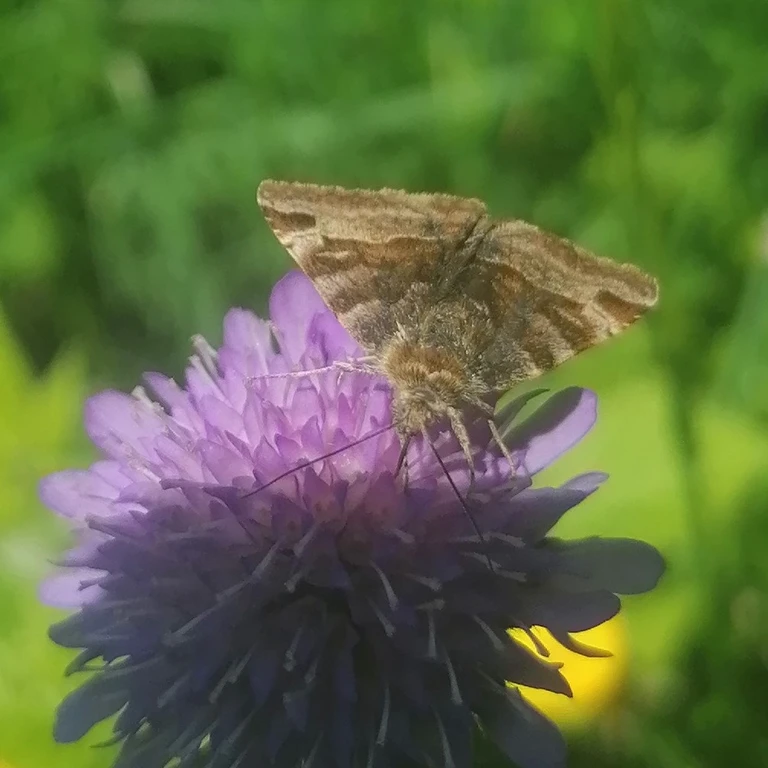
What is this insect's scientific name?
Euclidia glyphica
